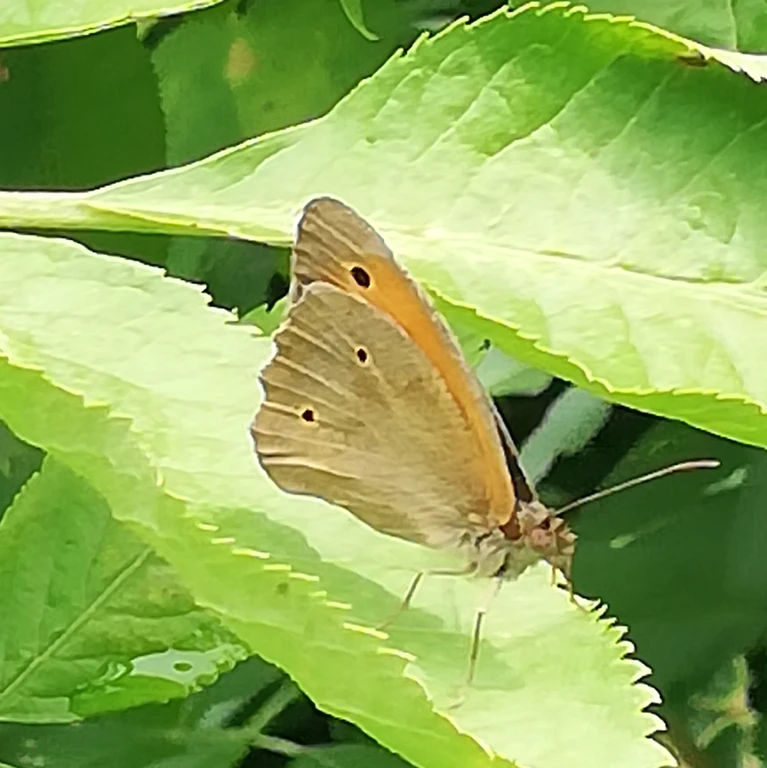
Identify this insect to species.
Maniola jurtina
